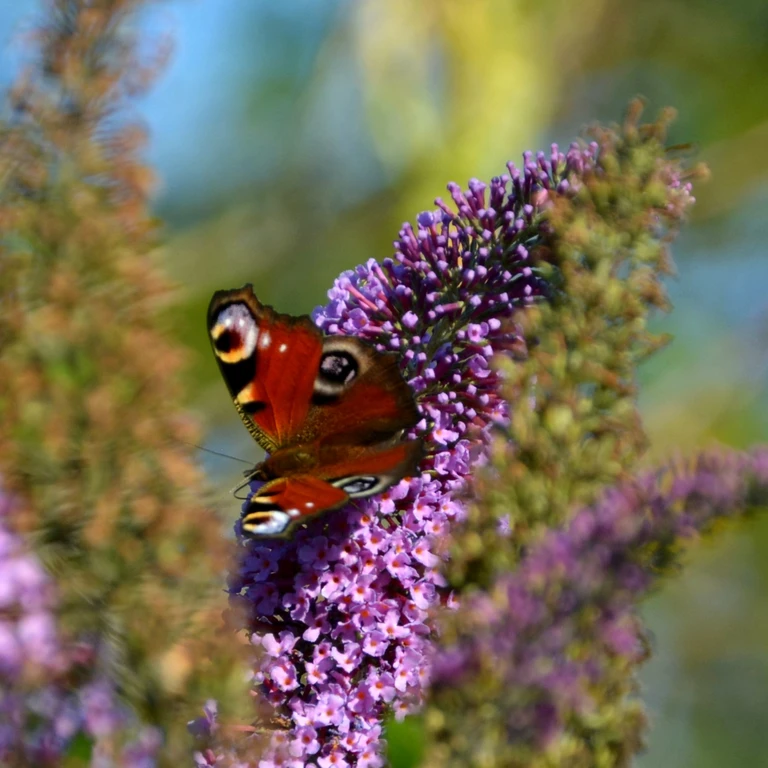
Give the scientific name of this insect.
Aglais io
